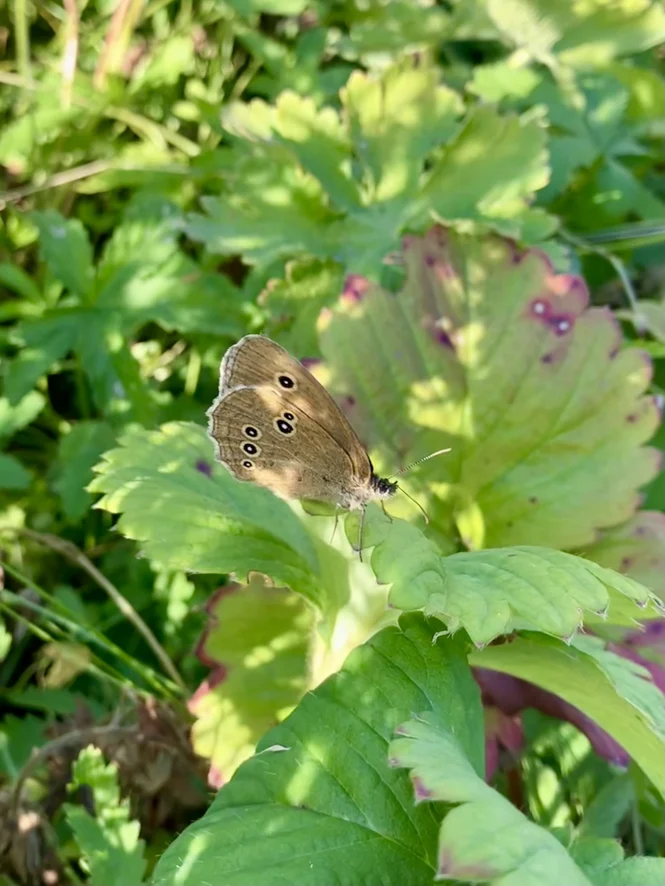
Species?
Aphantopus hyperantus
